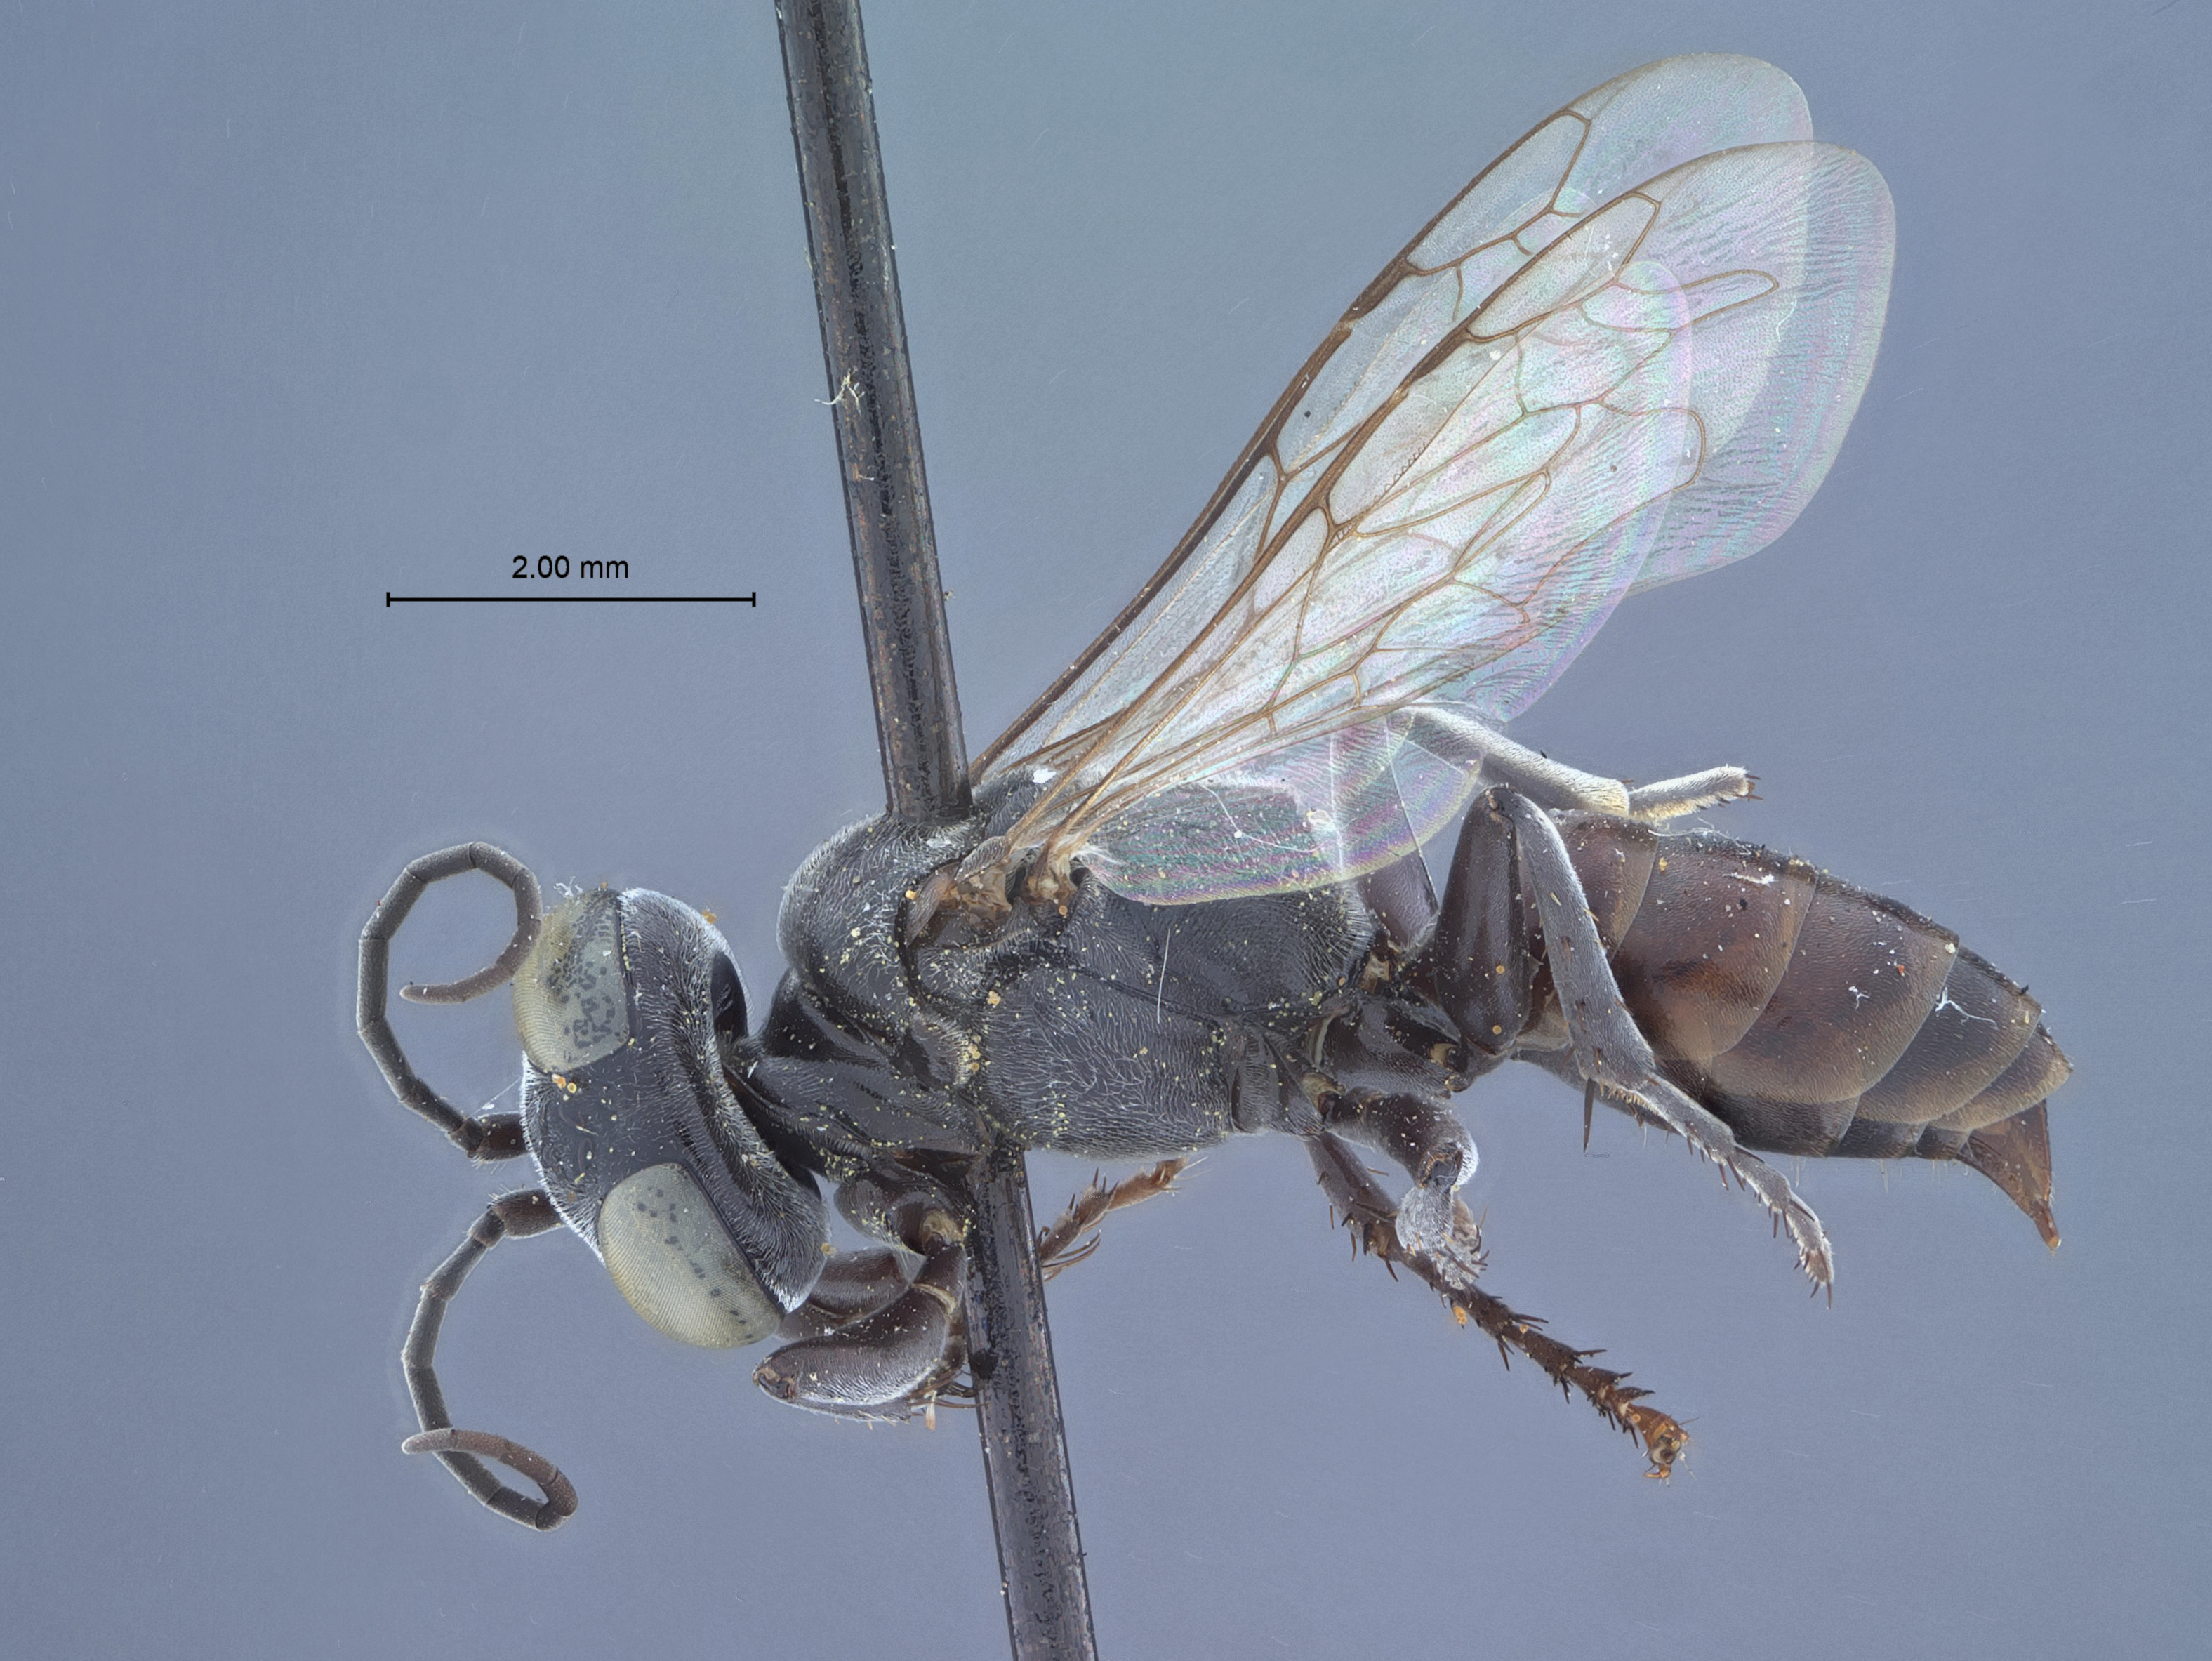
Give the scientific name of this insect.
Tachysphex dakotensis
